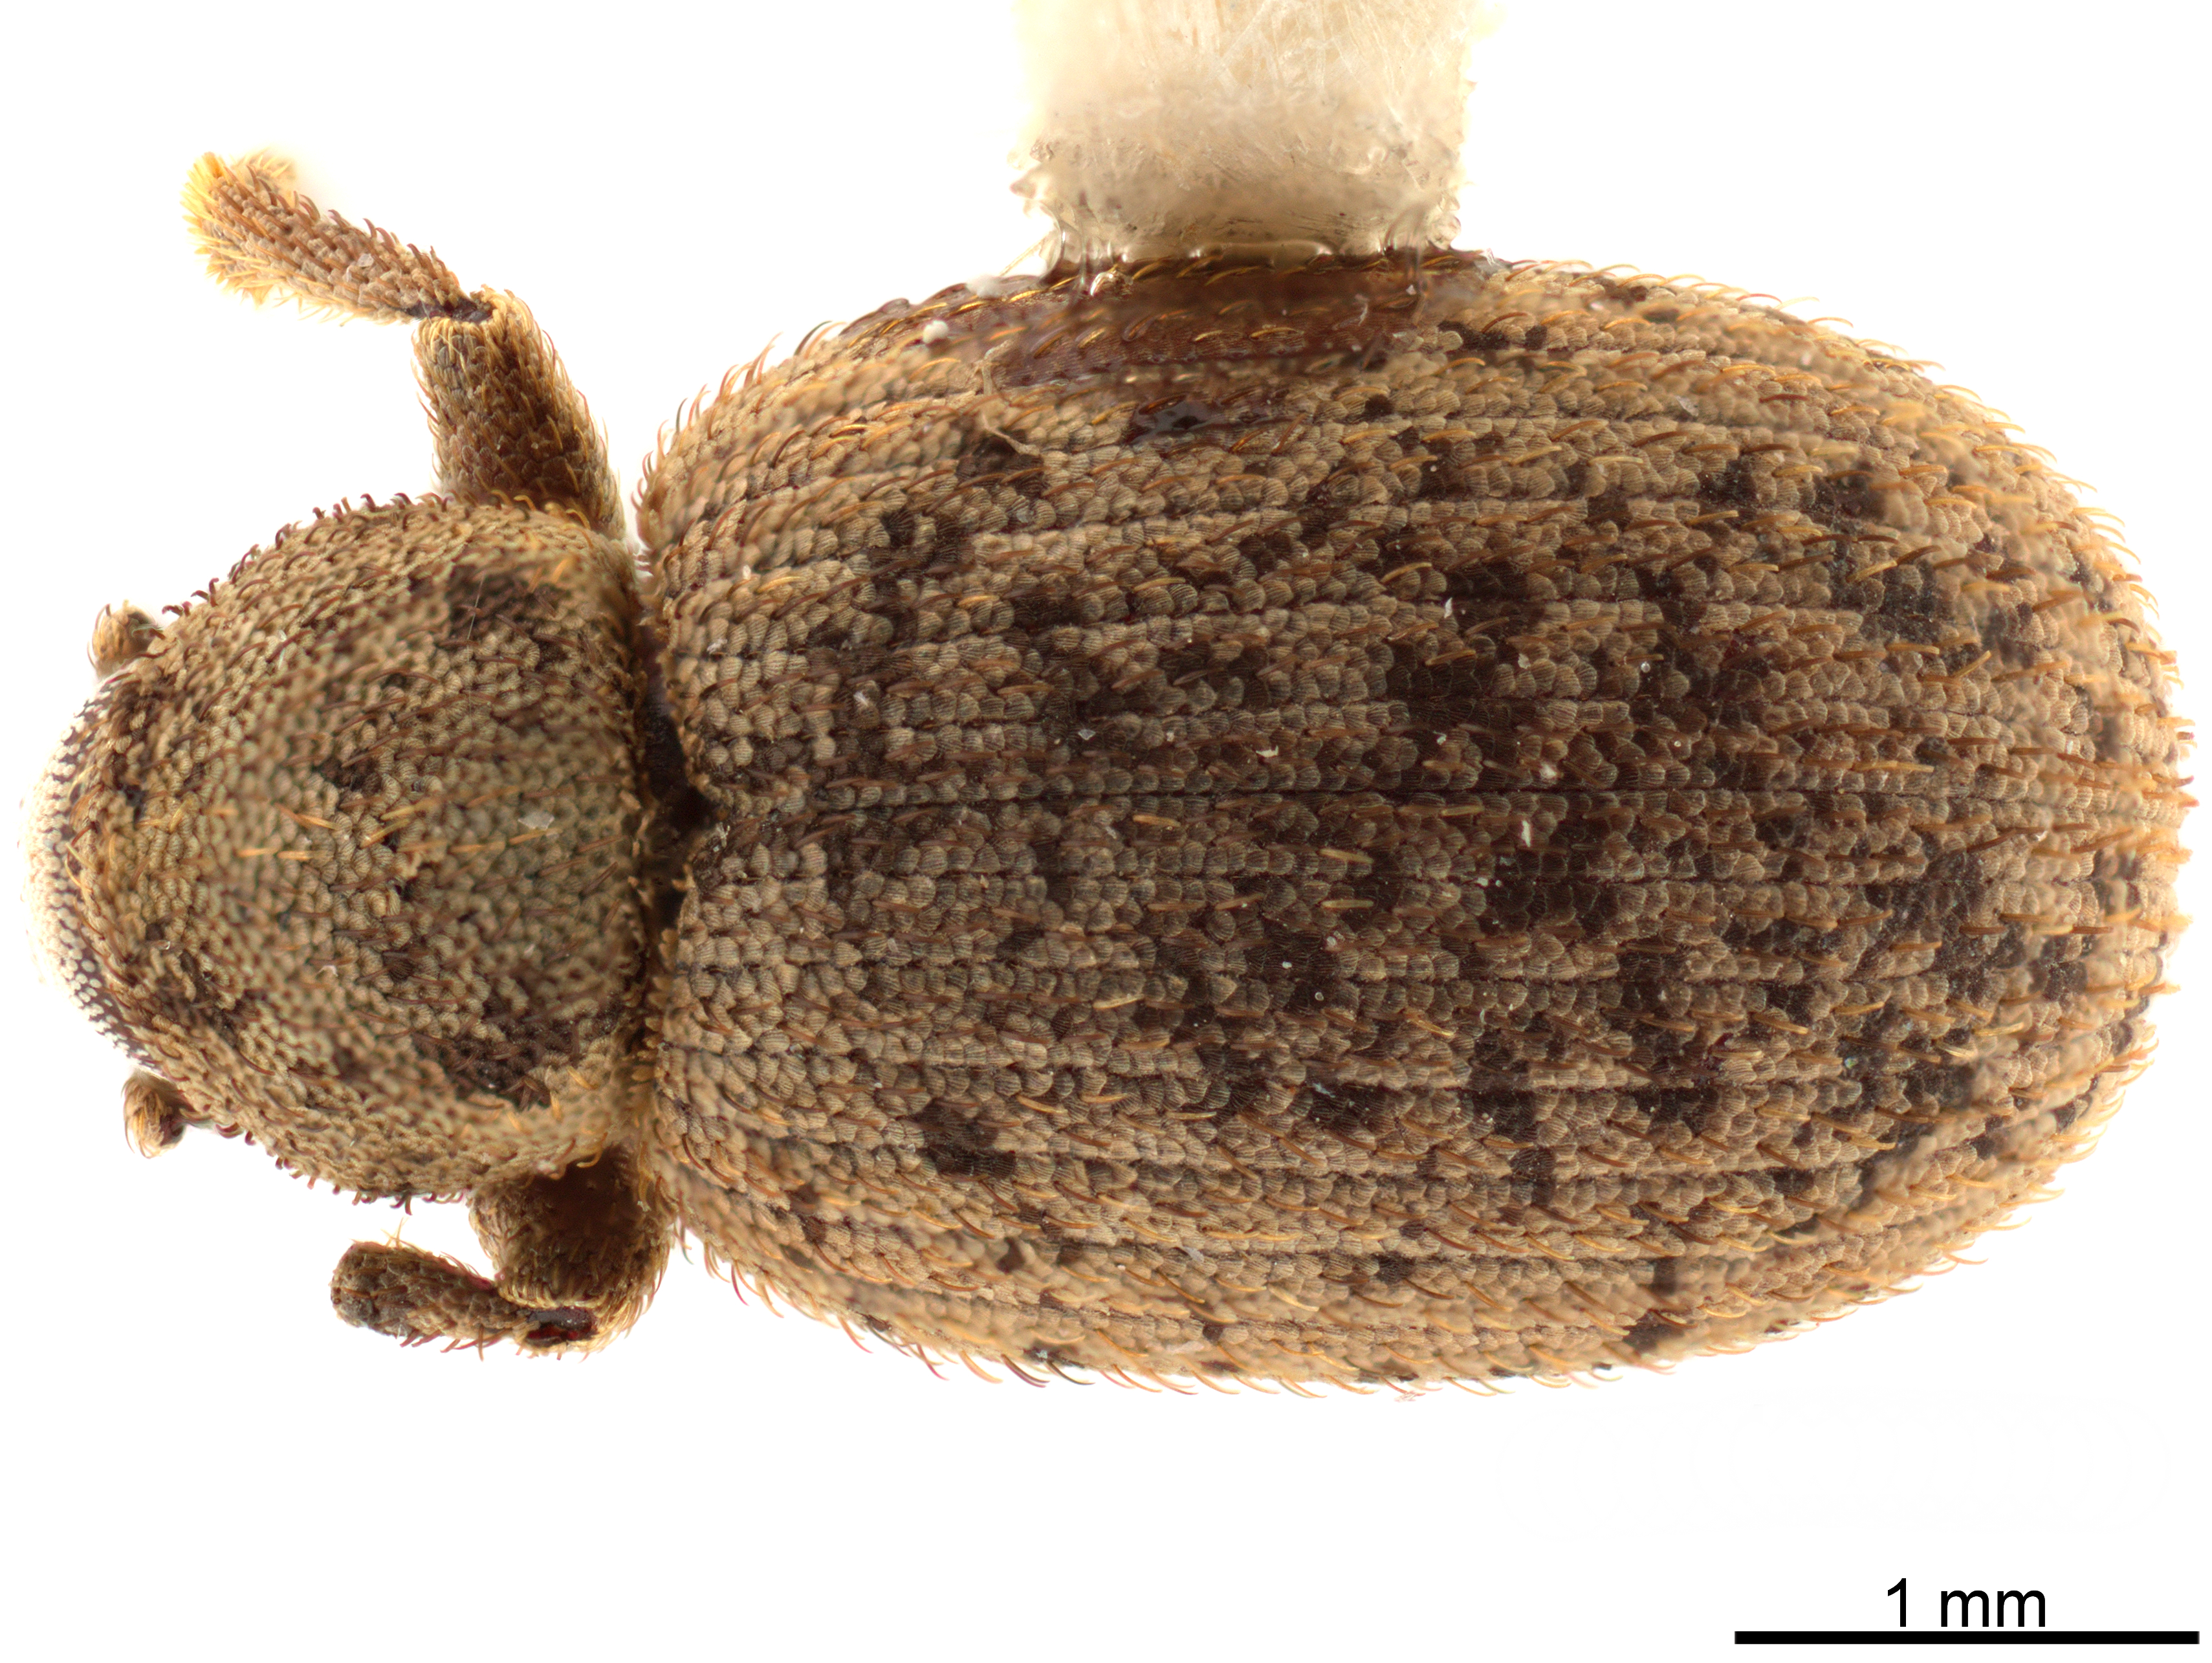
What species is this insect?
Dirotognathus sordidus
